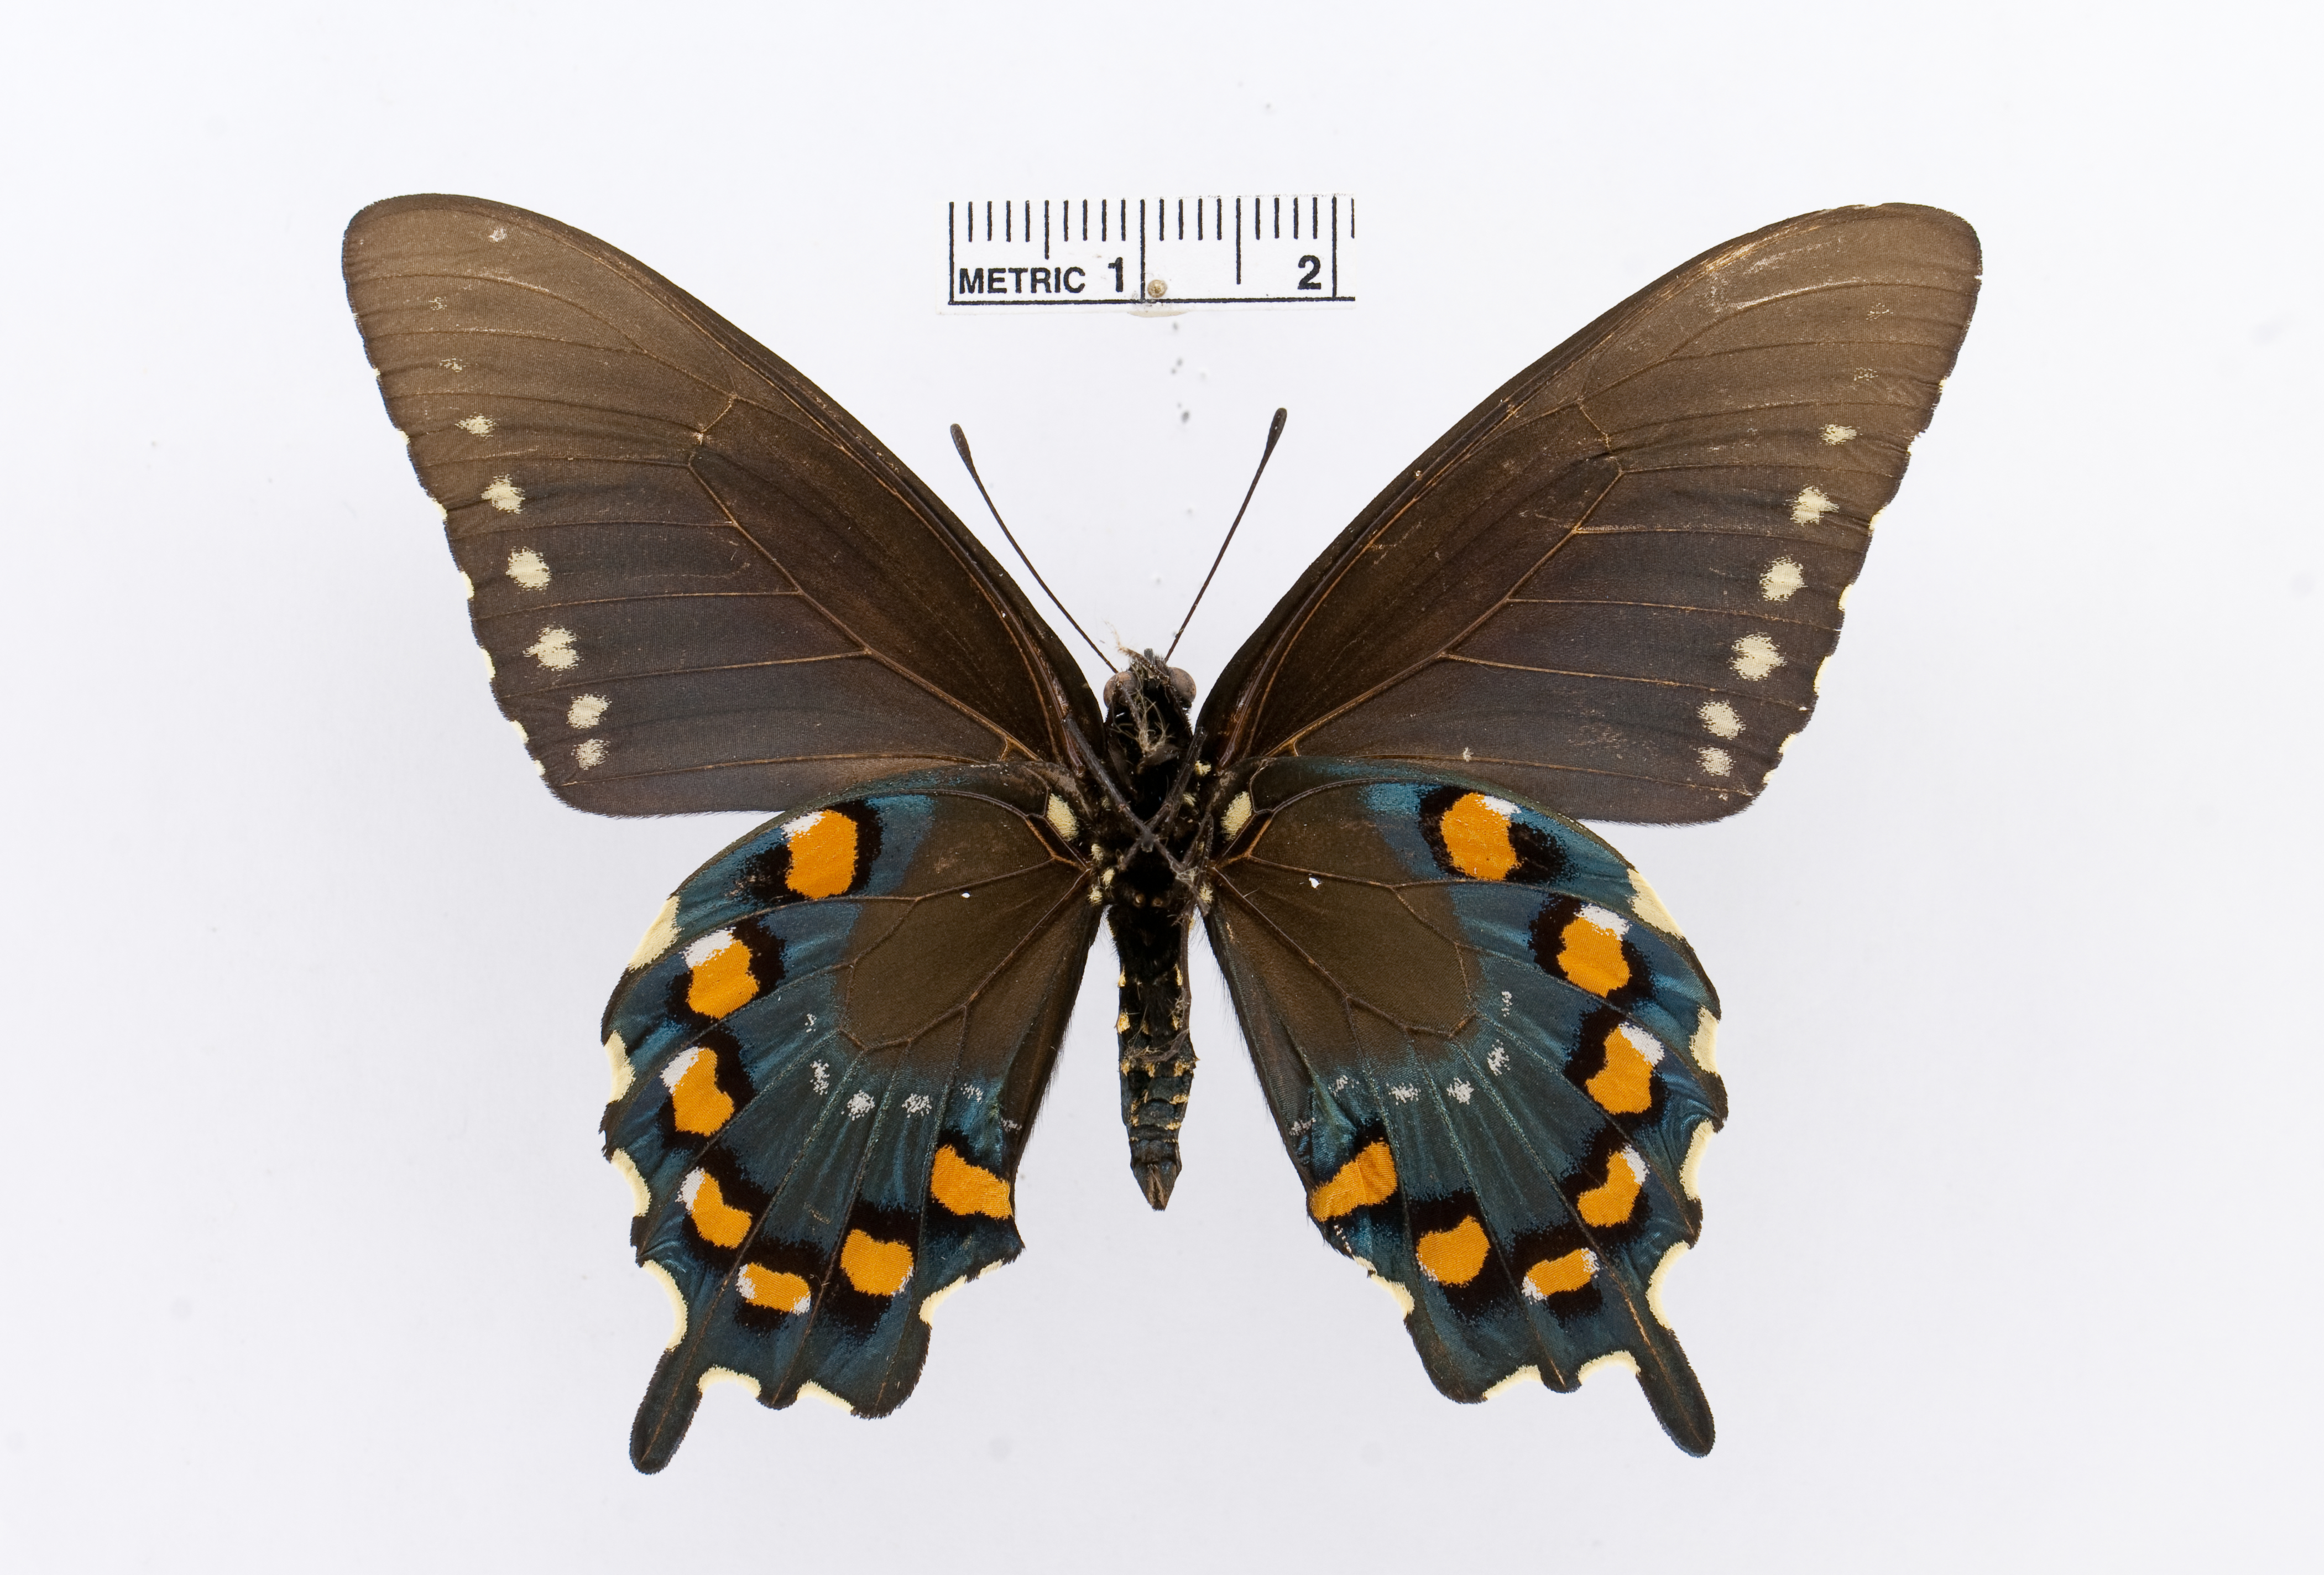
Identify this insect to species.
Battus philenor
